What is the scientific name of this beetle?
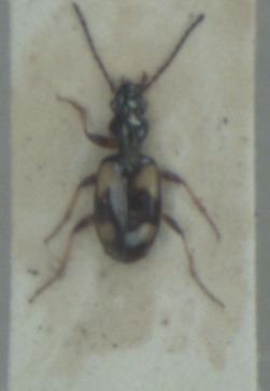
Bembidion illigeri
